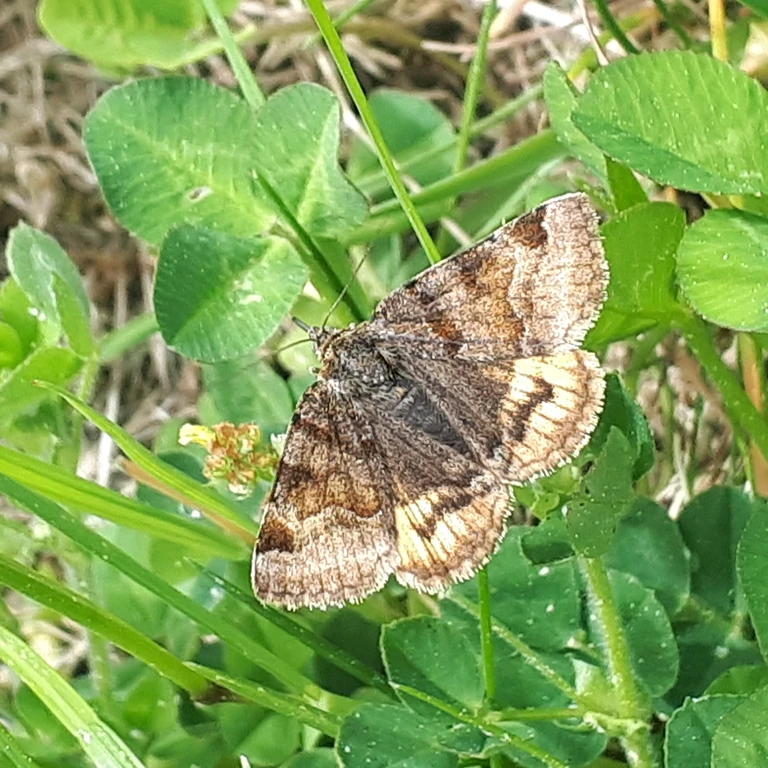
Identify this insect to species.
Euclidia glyphica
